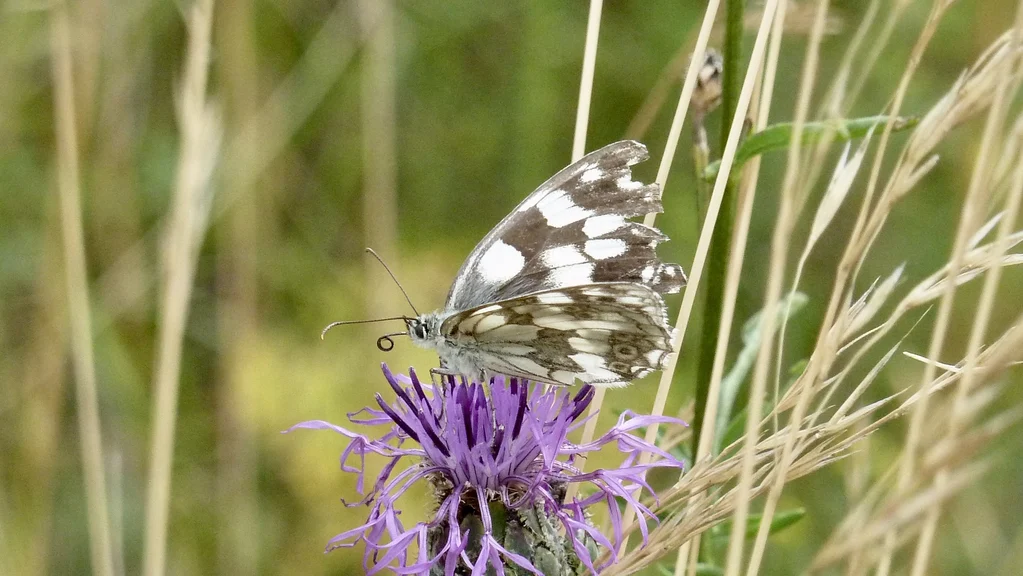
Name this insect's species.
Melanargia galathea
